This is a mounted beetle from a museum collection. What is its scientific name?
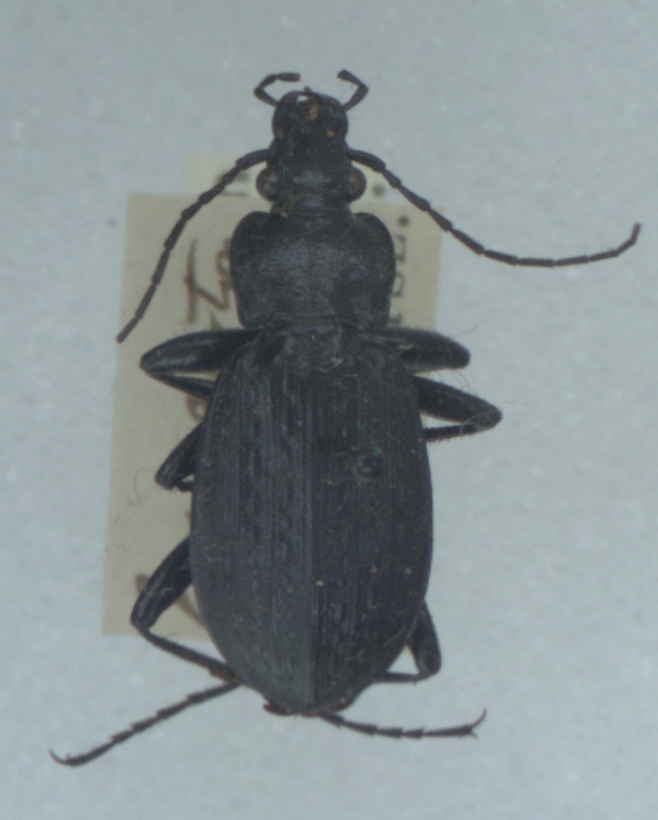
Carabus granulatus
